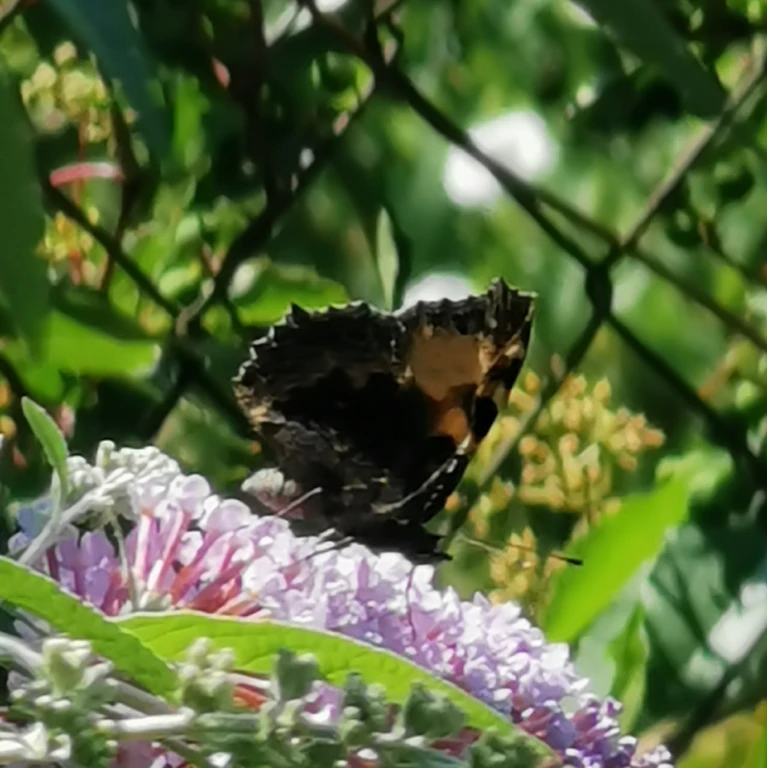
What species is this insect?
Aglais urticae
